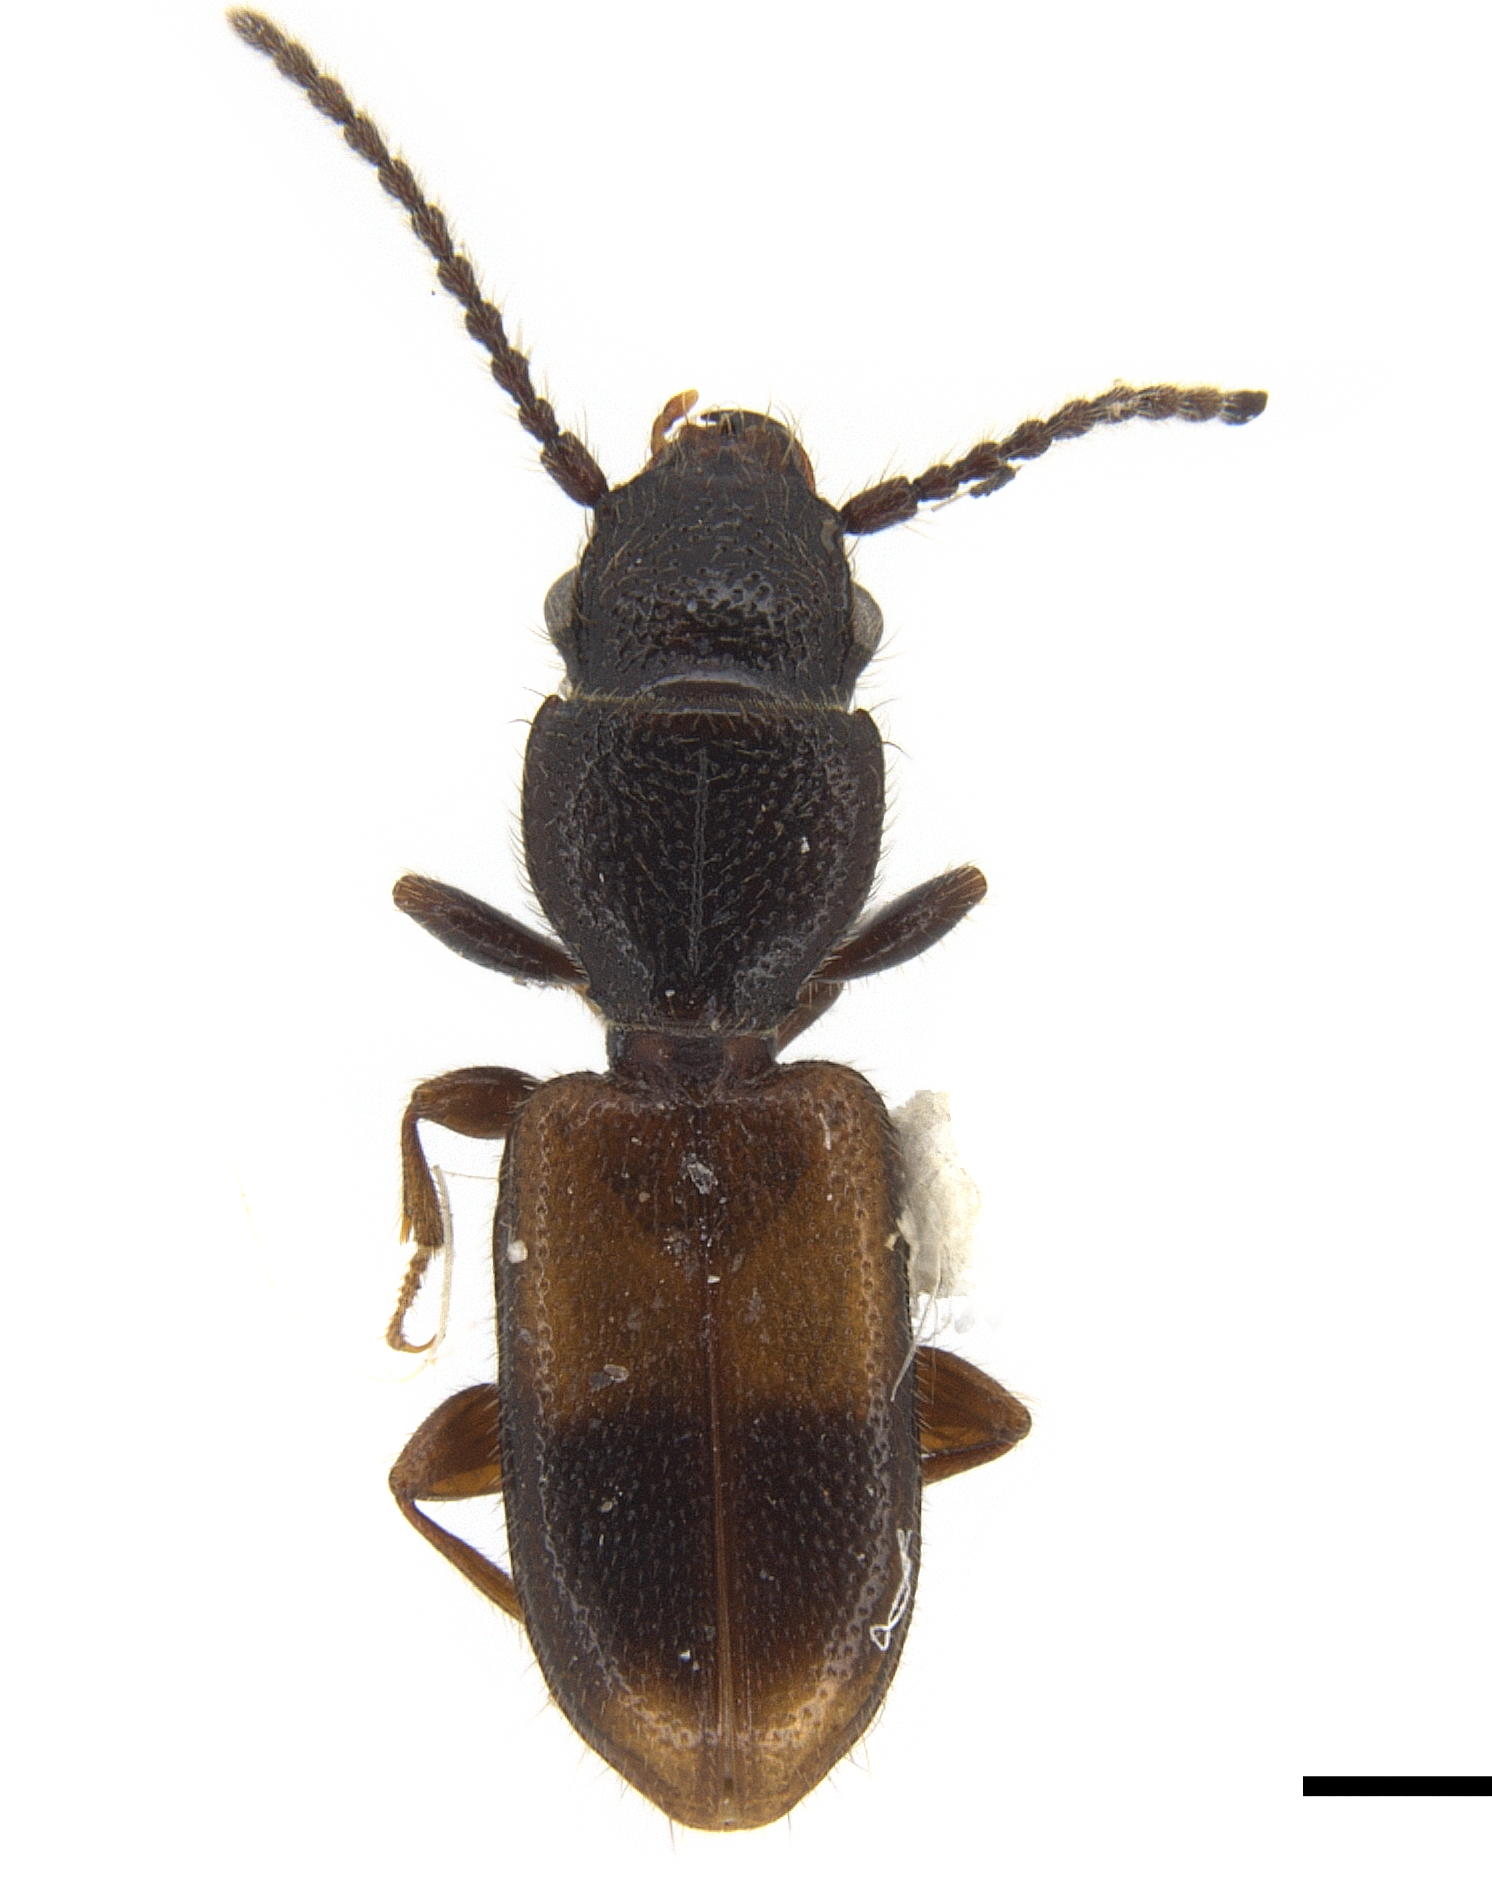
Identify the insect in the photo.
Cymbionotum fasciatum
